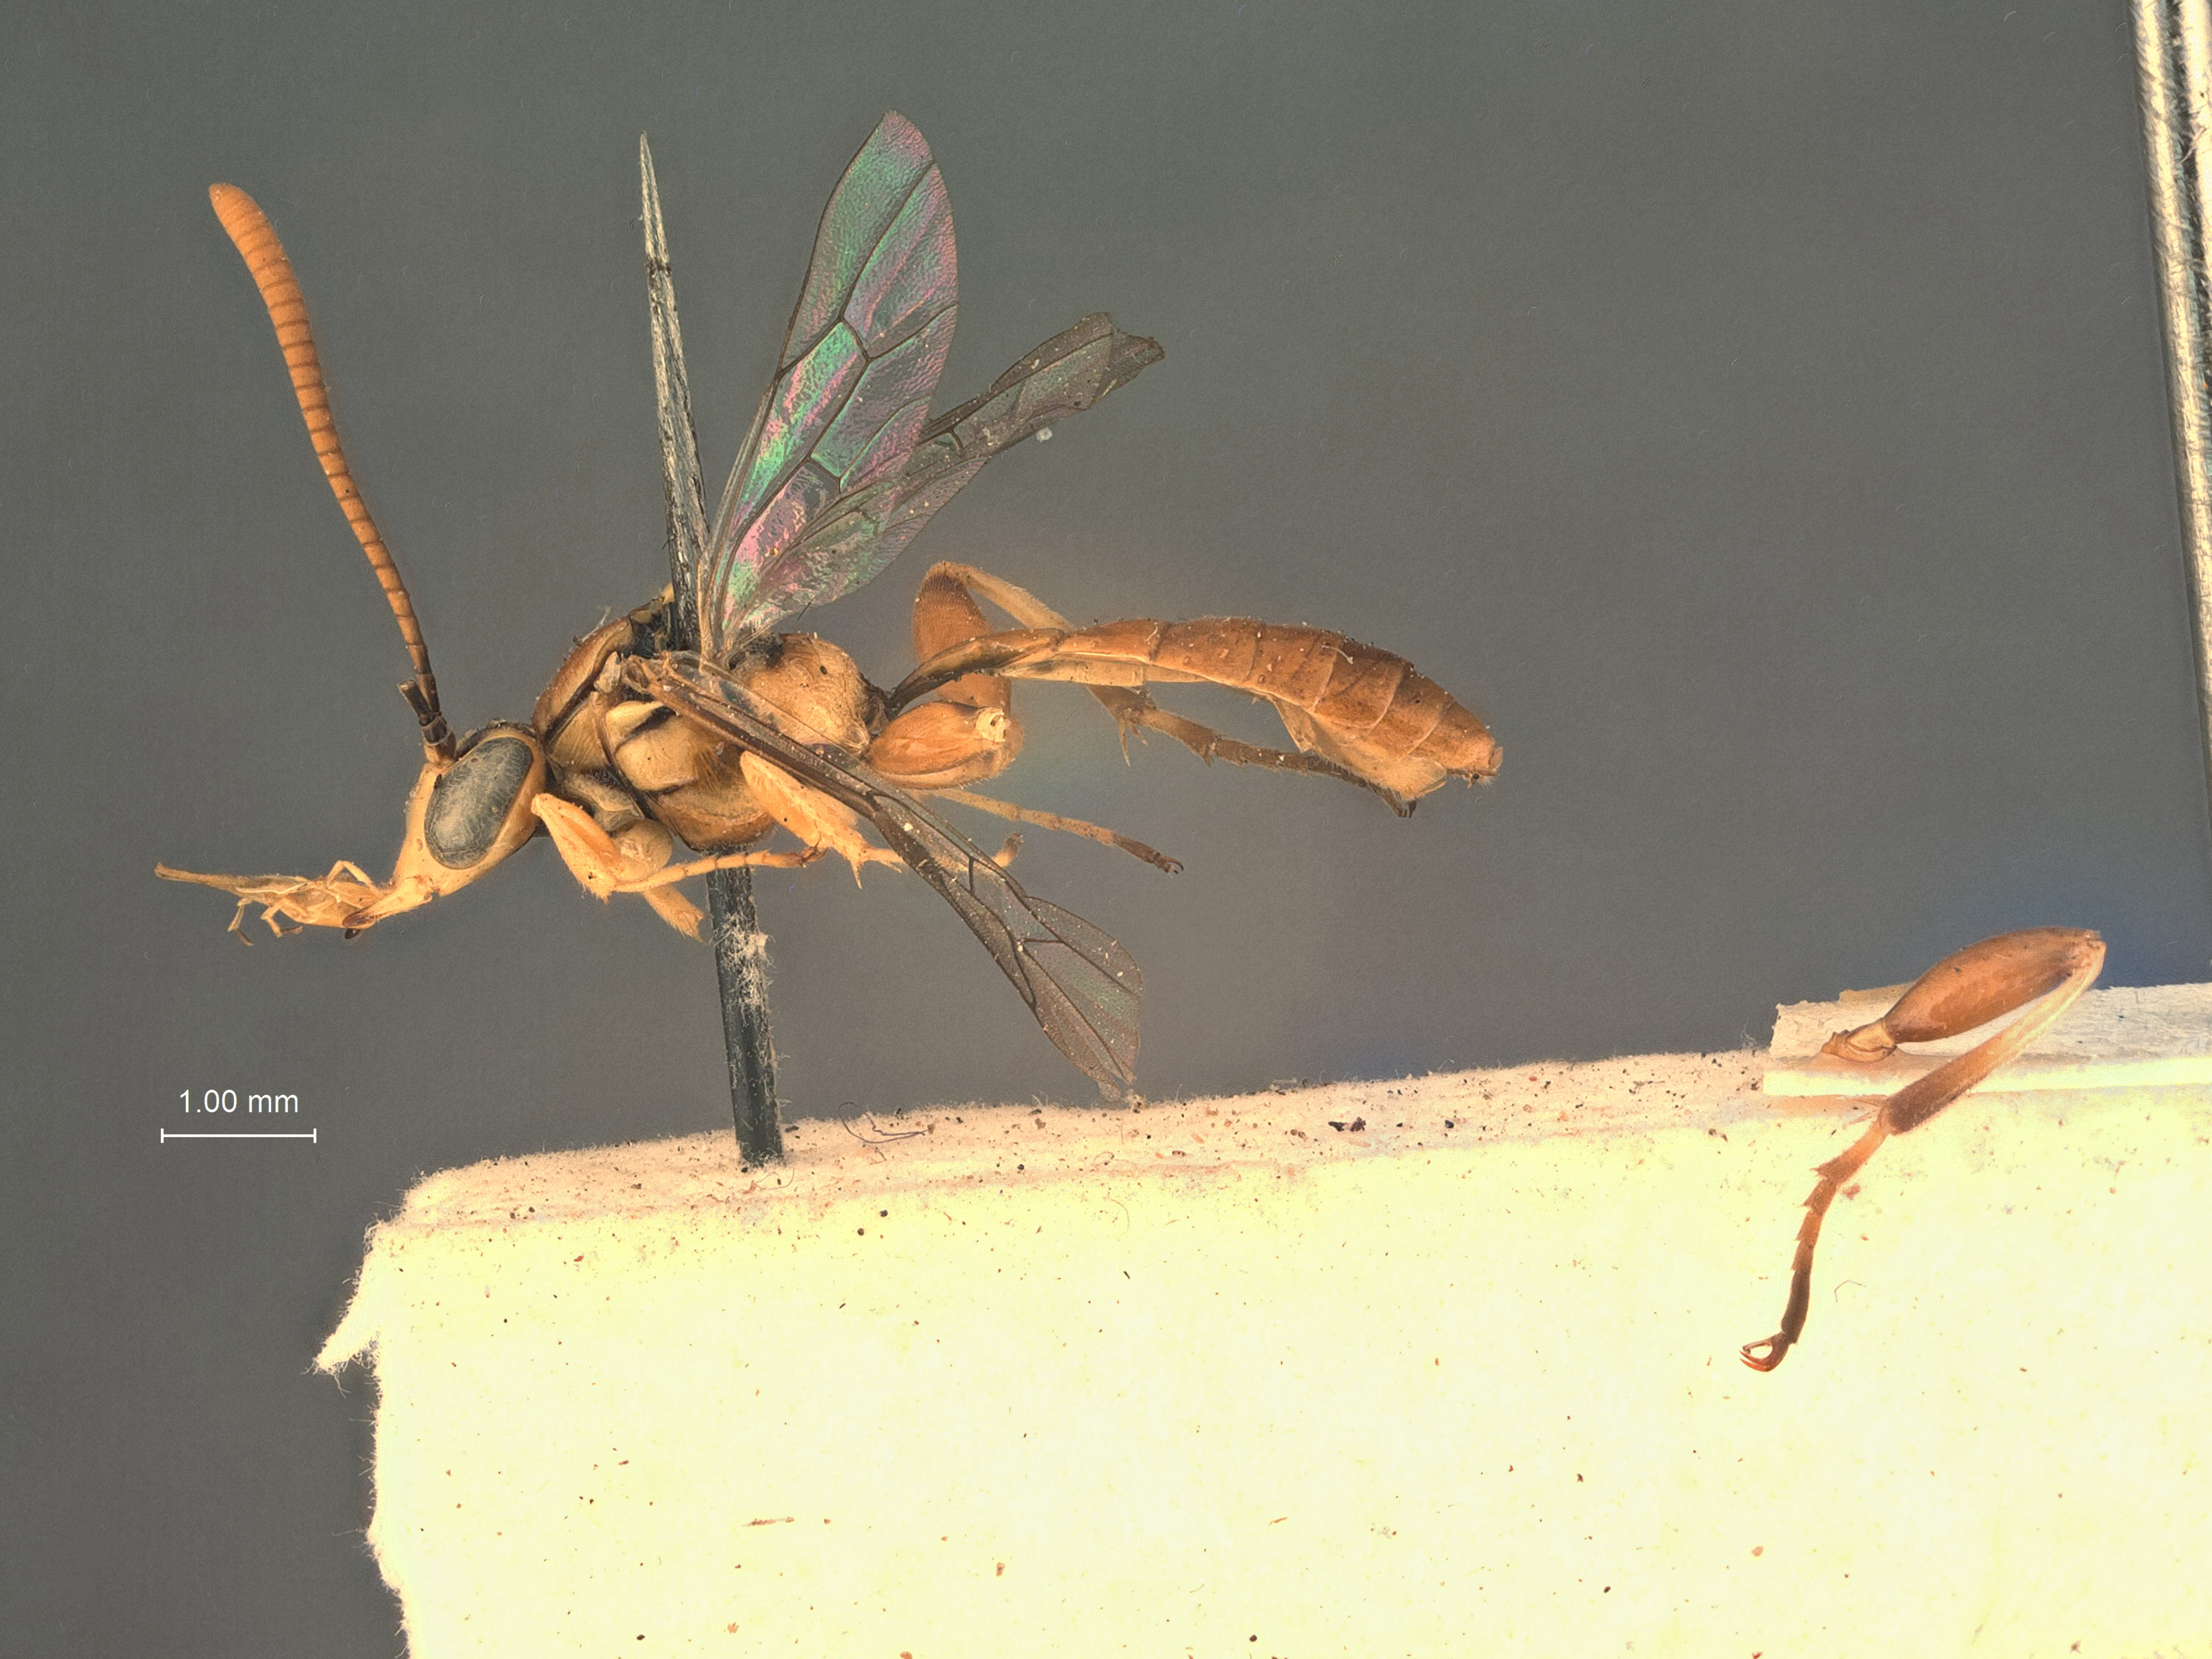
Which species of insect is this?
Labium raymenti
